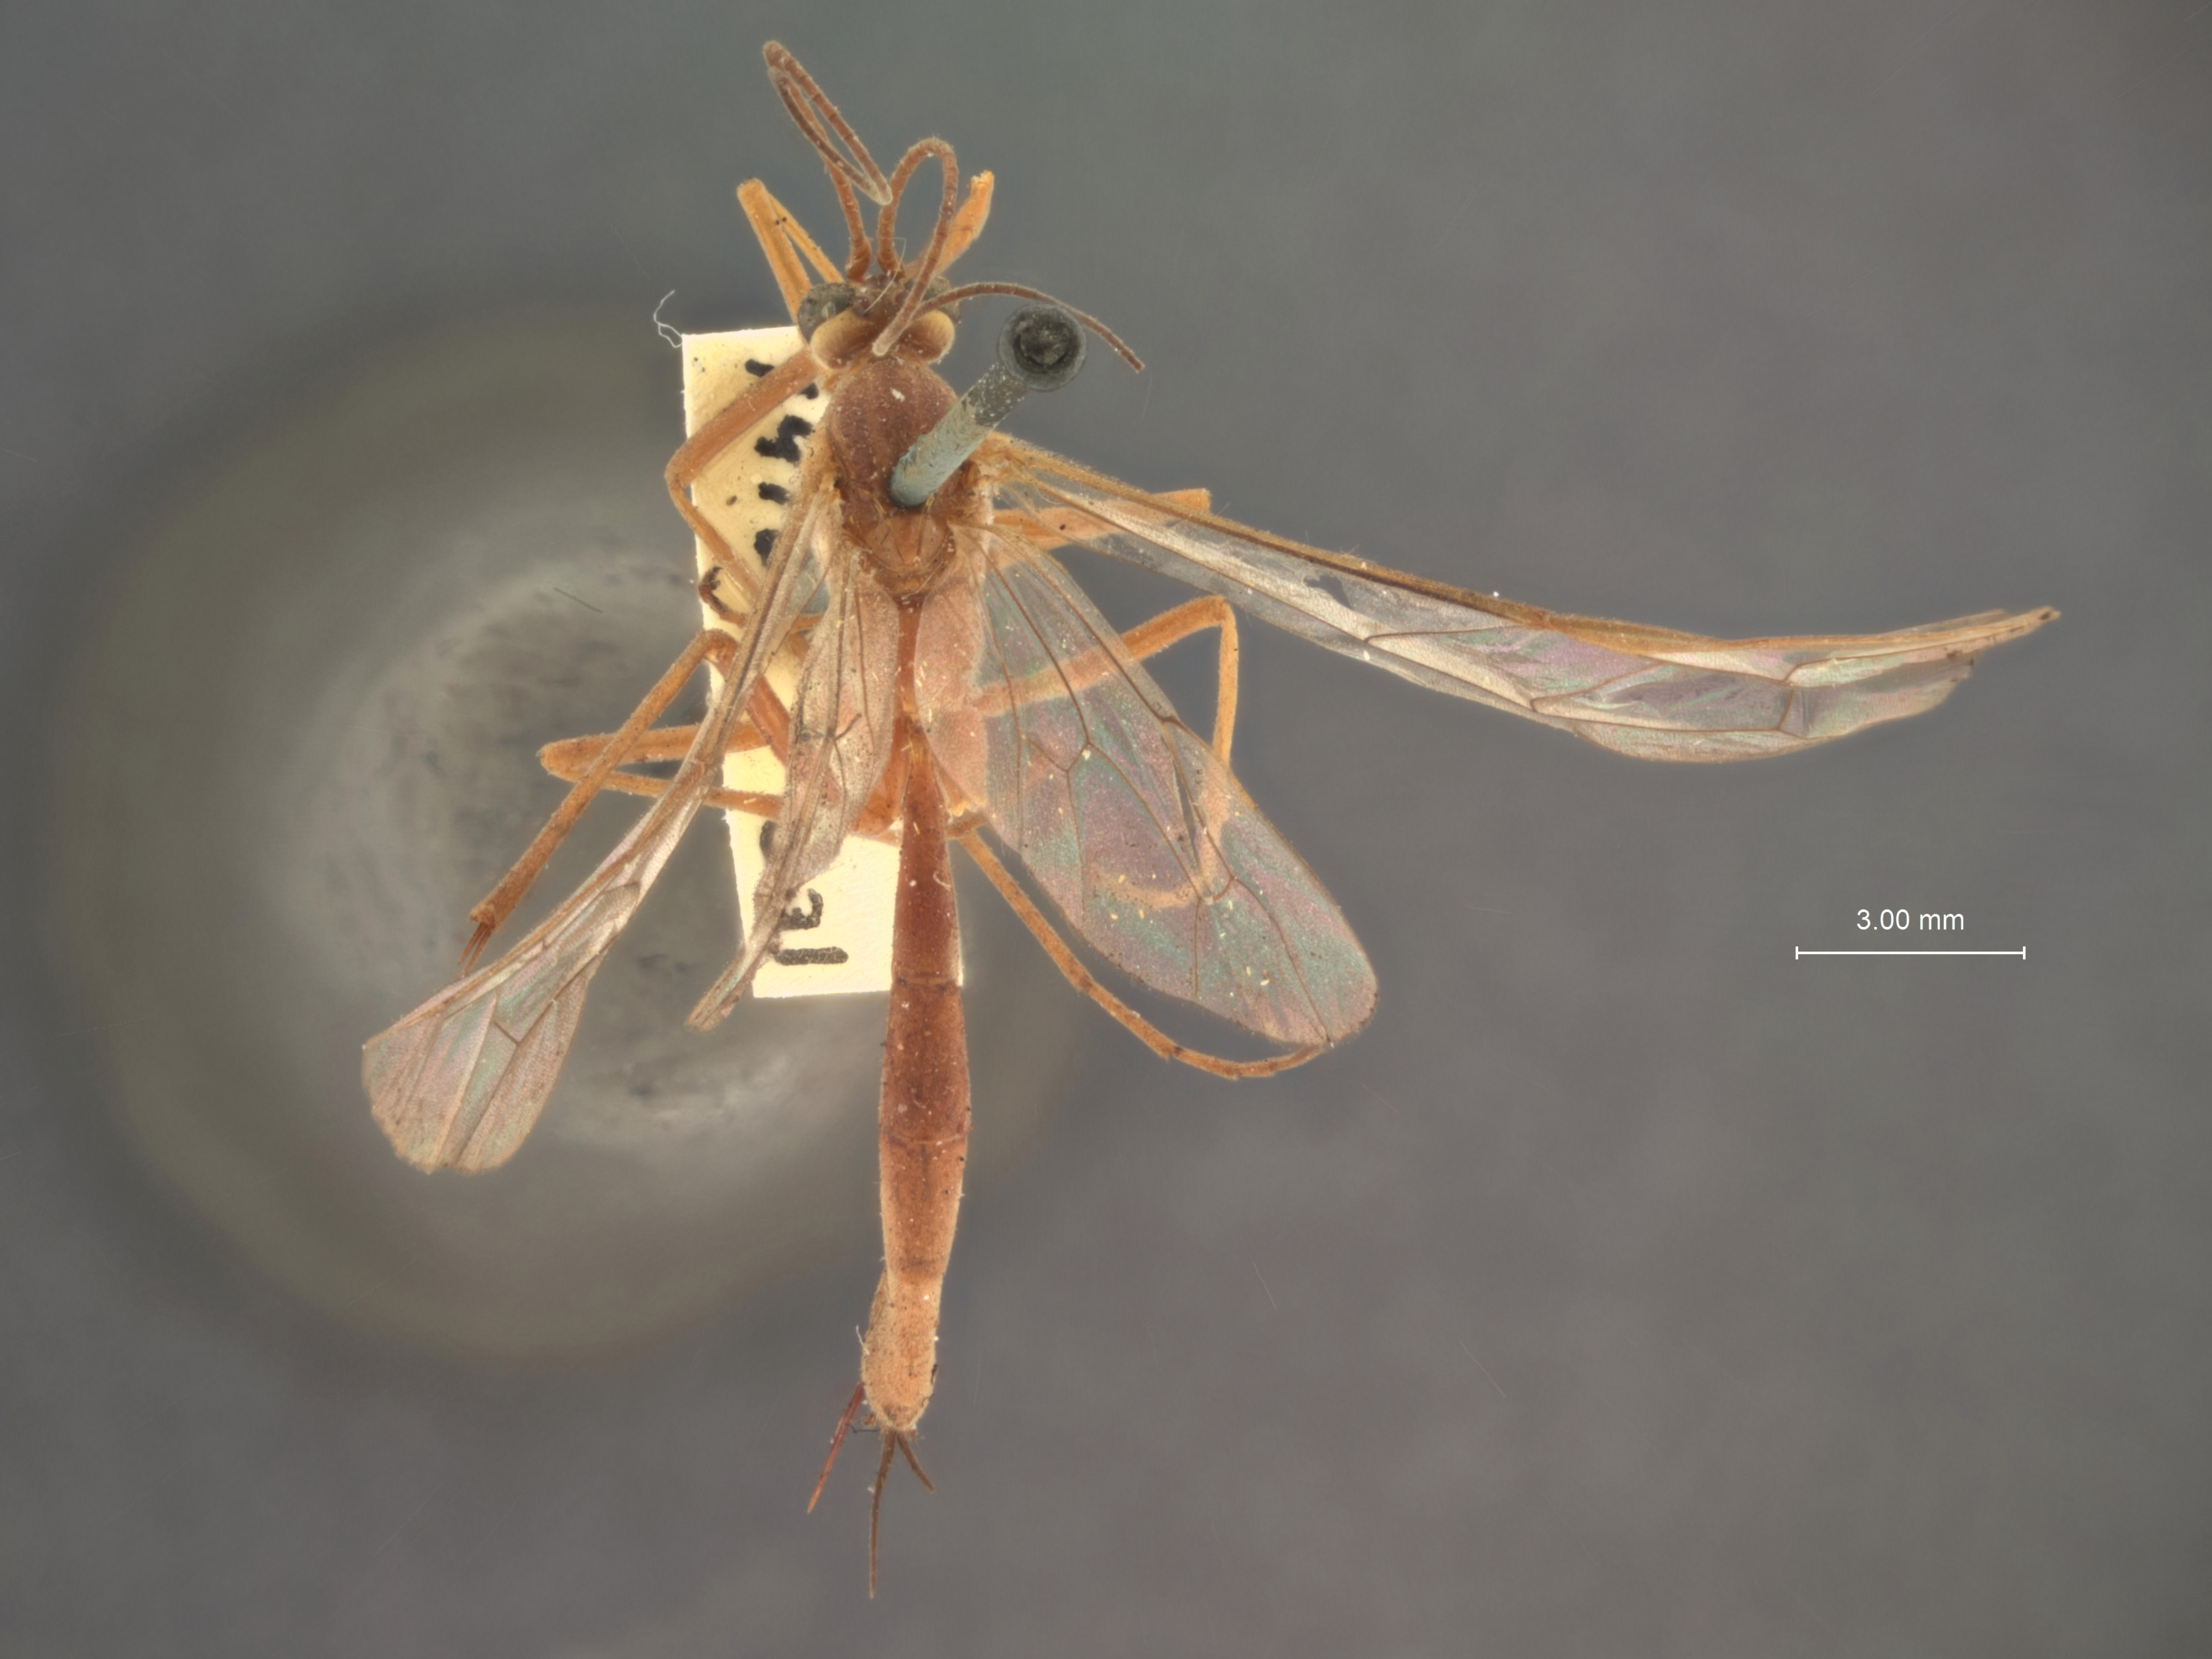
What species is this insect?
Paniscus californicus
